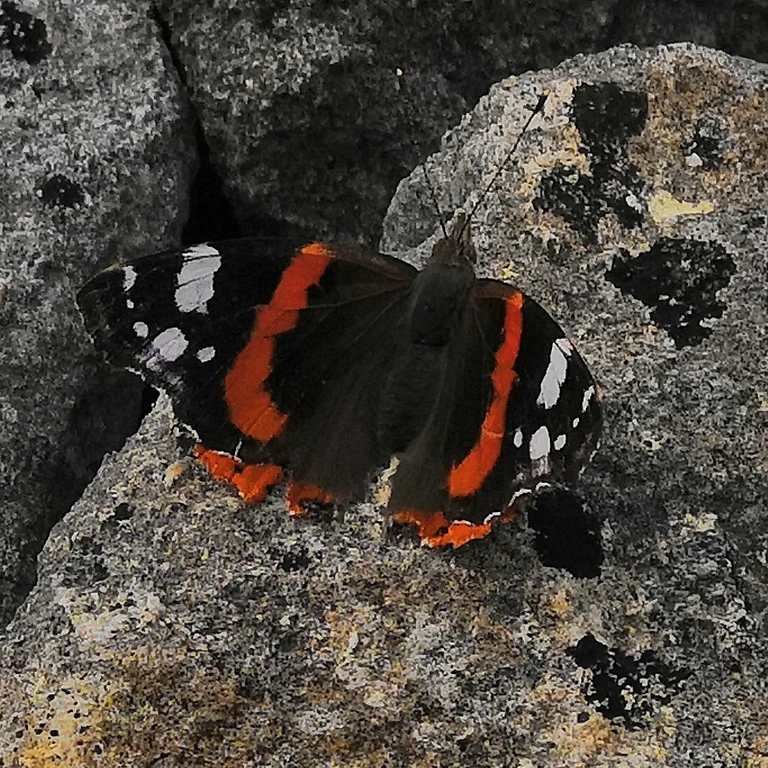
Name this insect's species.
Vanessa atalanta
